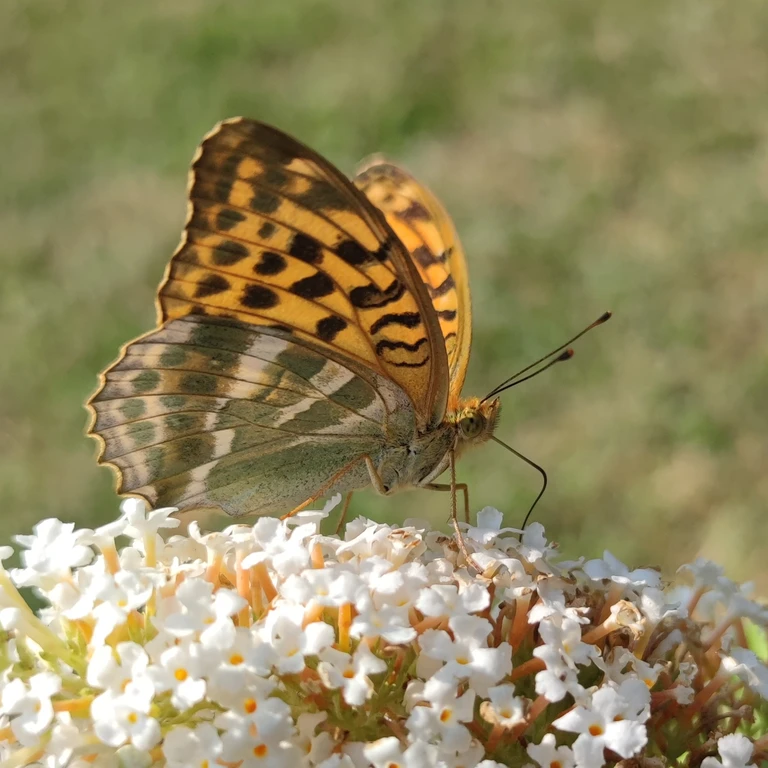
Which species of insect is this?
Argynnis paphia
